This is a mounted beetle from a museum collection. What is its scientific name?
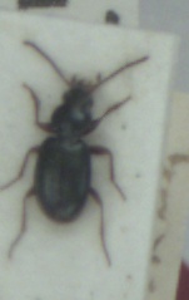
Bembidion schueppelii
